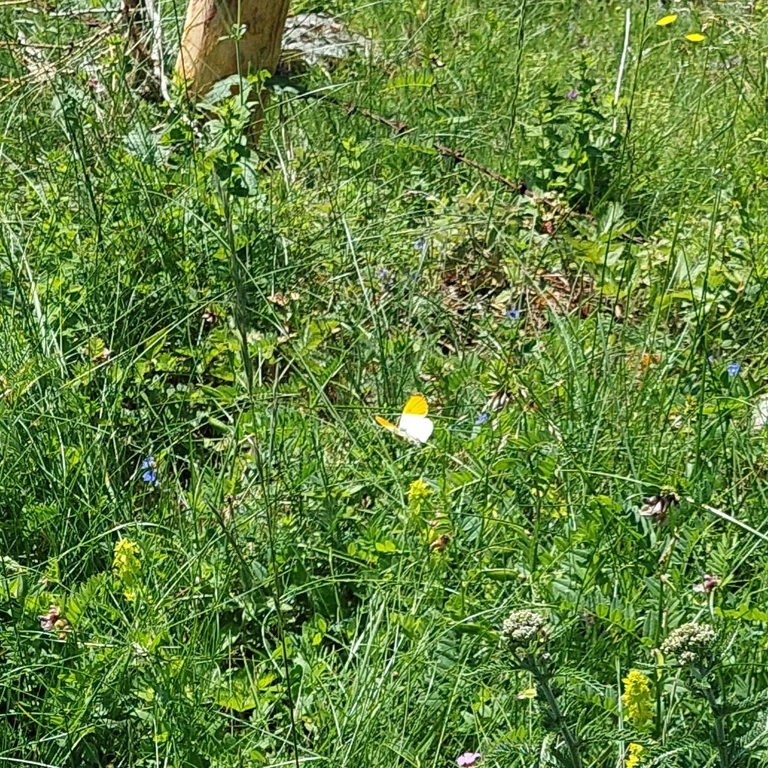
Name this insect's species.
Anthocharis cardamines
